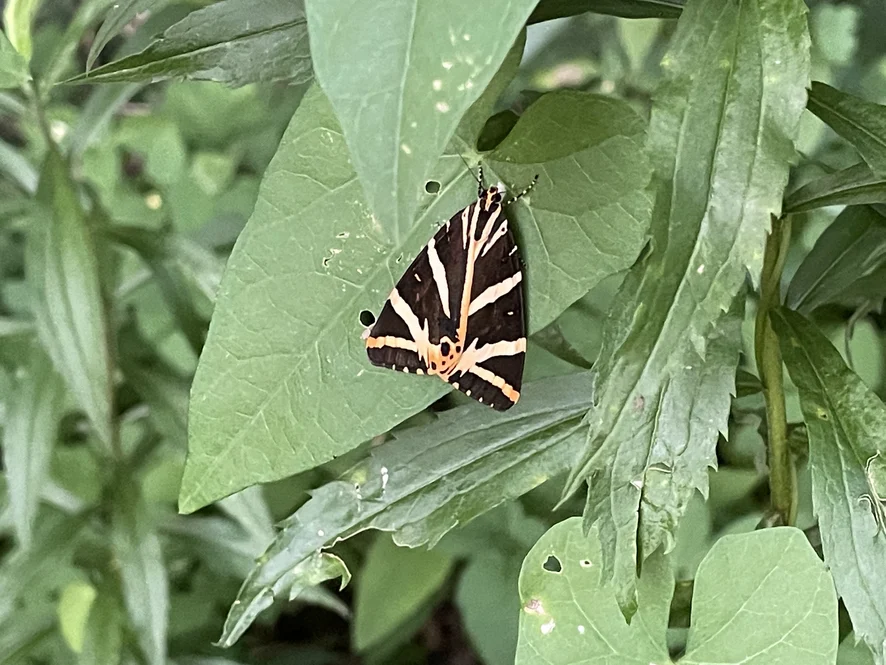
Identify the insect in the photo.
Euplagia quadripunctaria
